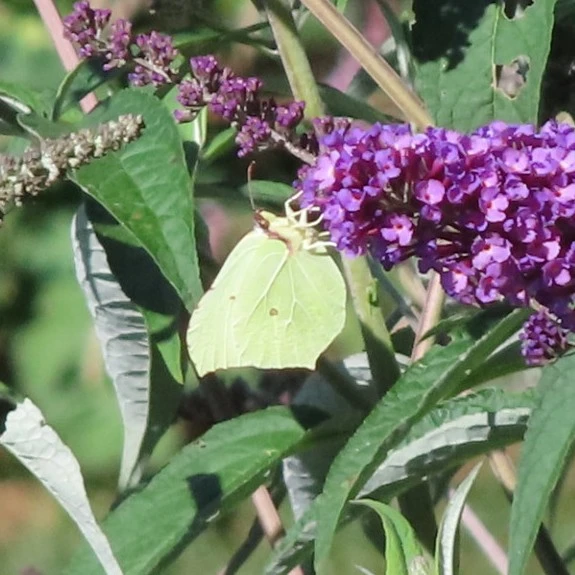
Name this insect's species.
Gonepteryx rhamni
